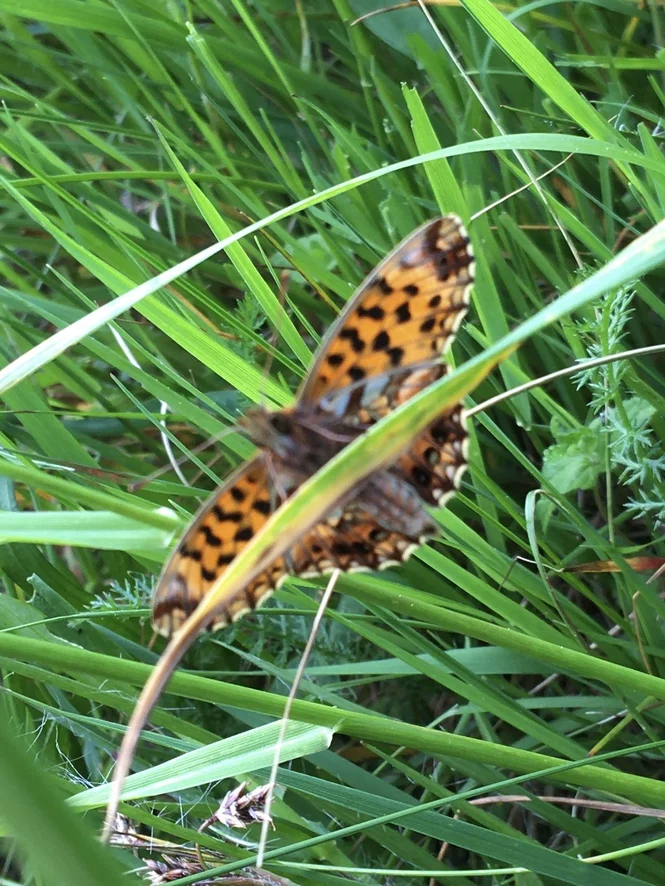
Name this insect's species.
Boloria dia
